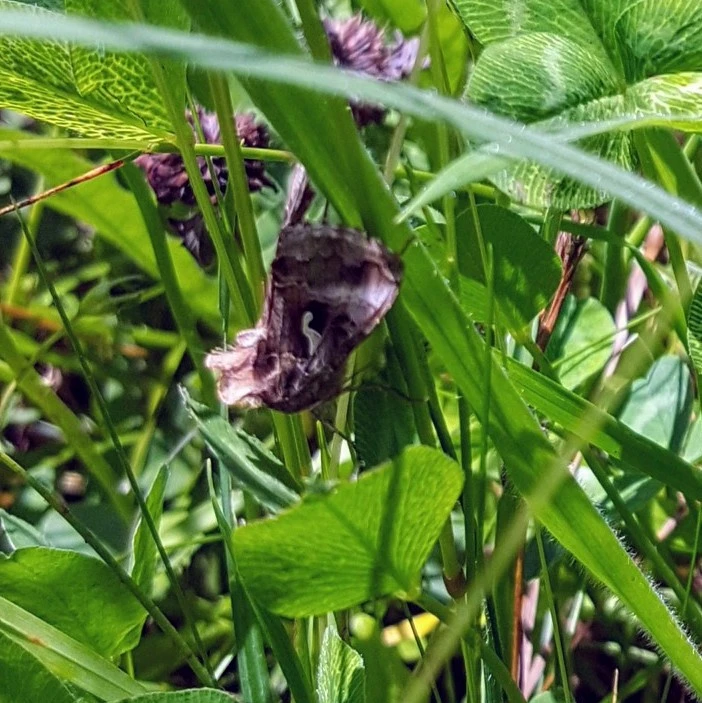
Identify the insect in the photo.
Autographa gamma
